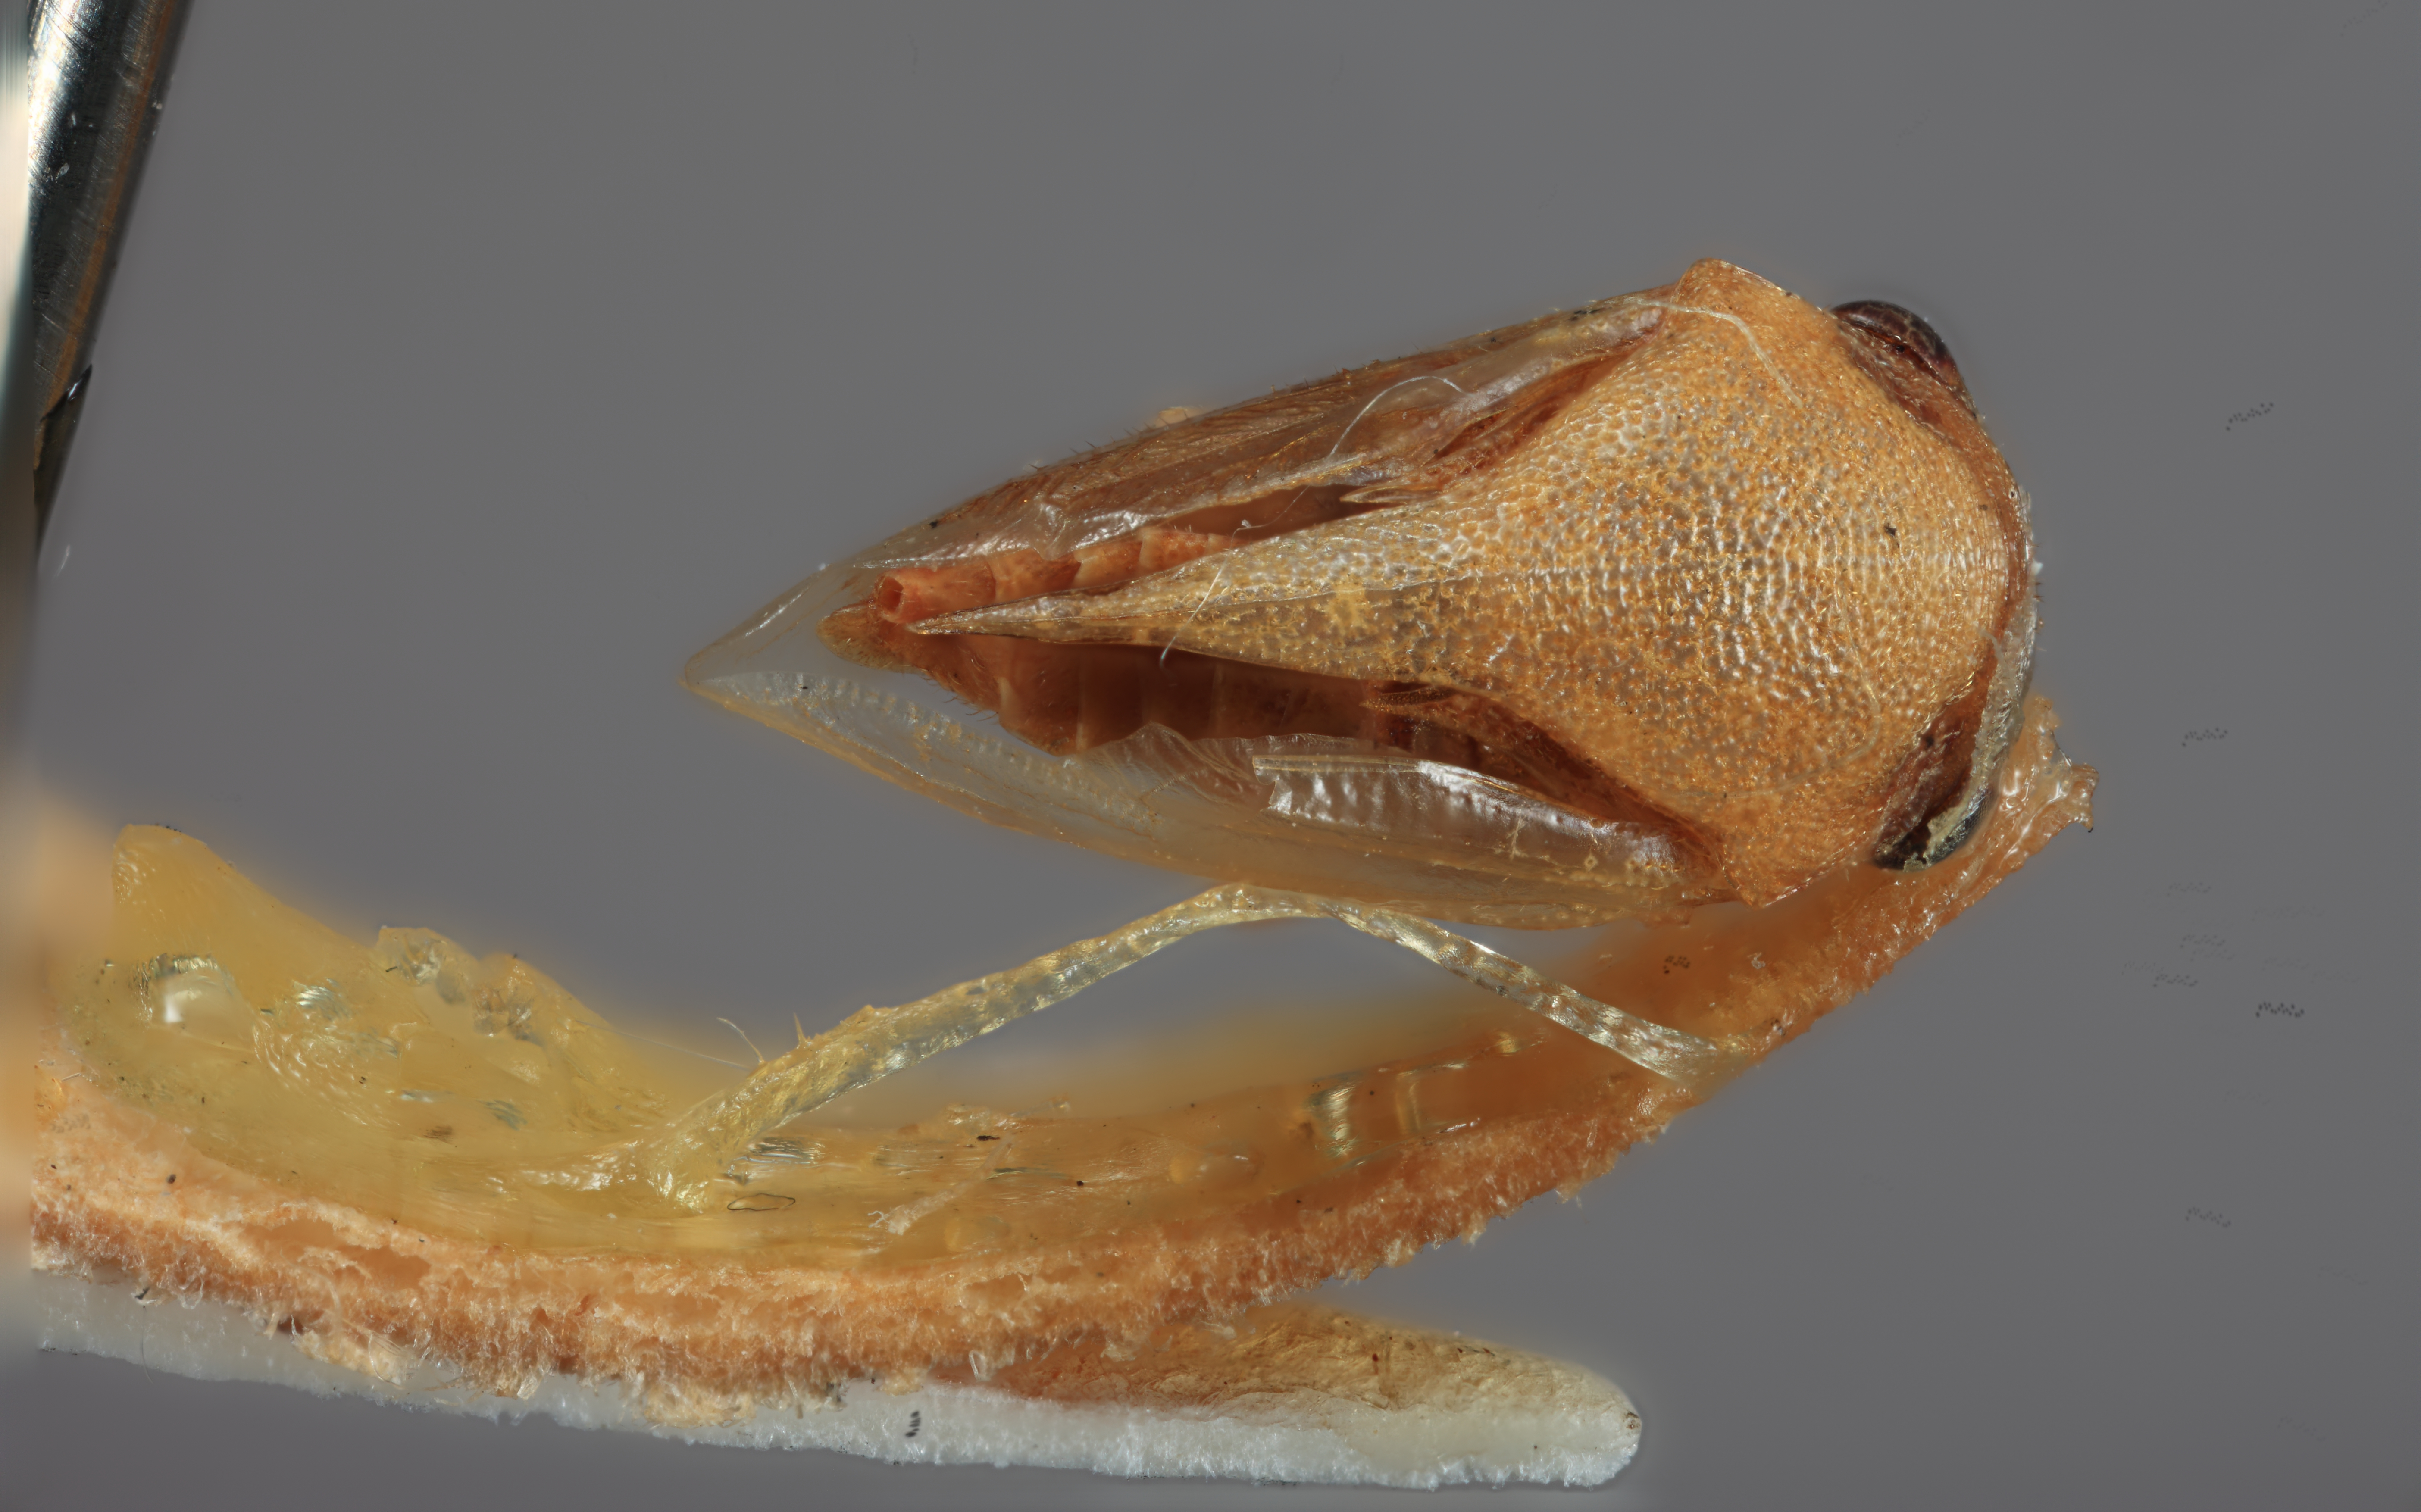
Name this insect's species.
Gargara fragila
